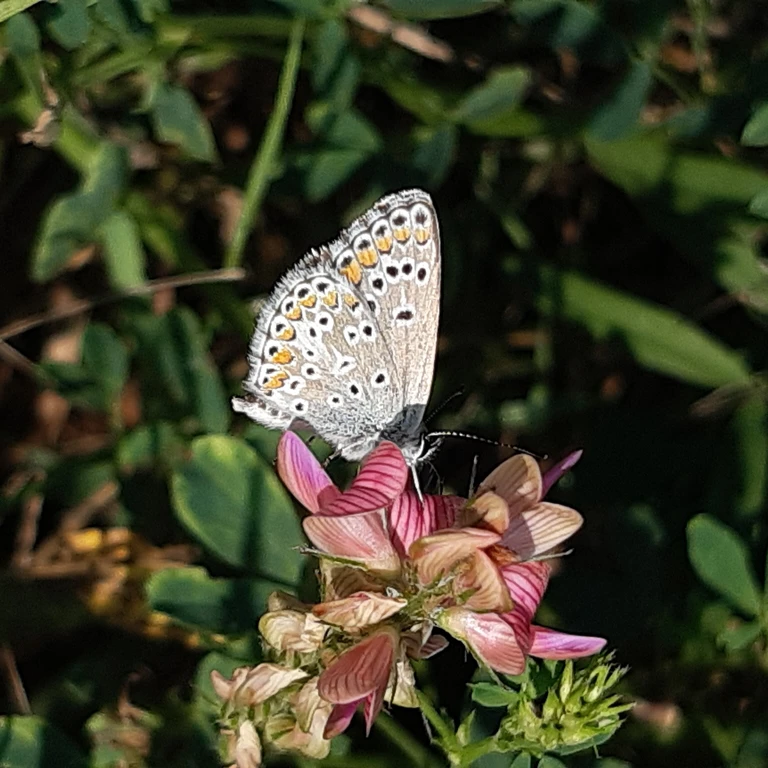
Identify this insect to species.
Aricia agestis/artaxerxes
